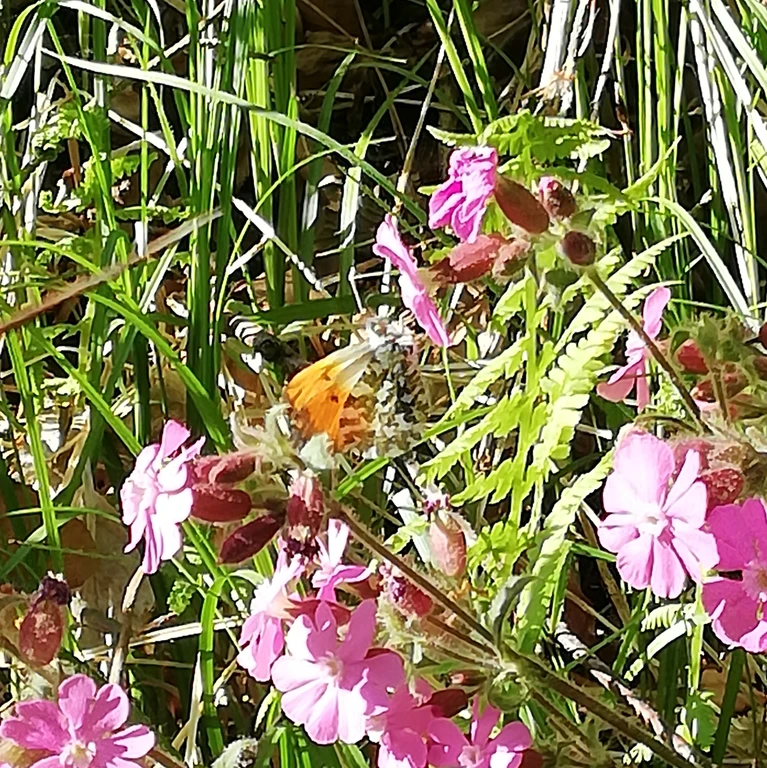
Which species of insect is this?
Anthocharis cardamines
